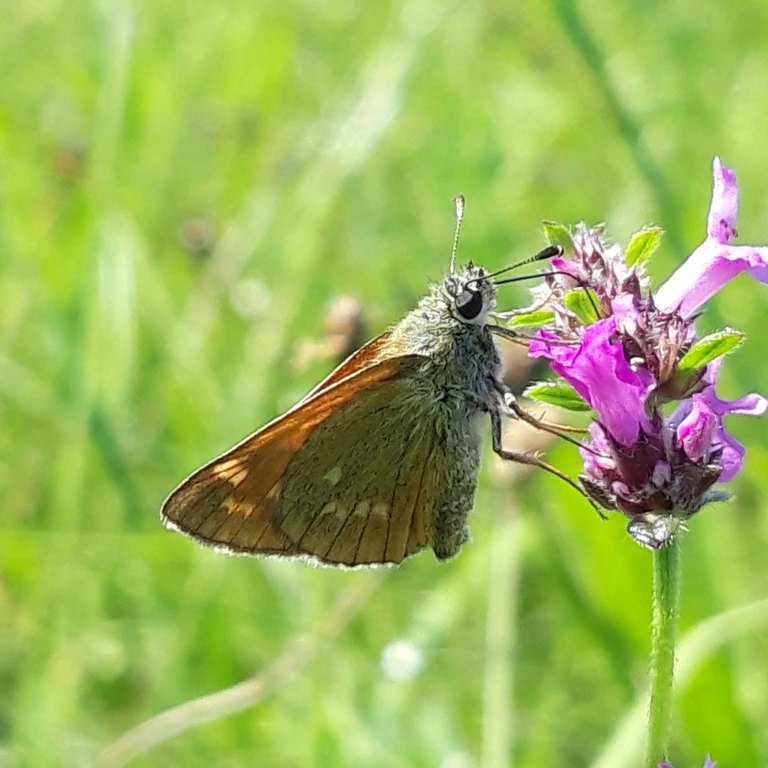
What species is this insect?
Ochlodes sylvanus (also Ochlodes venata)
